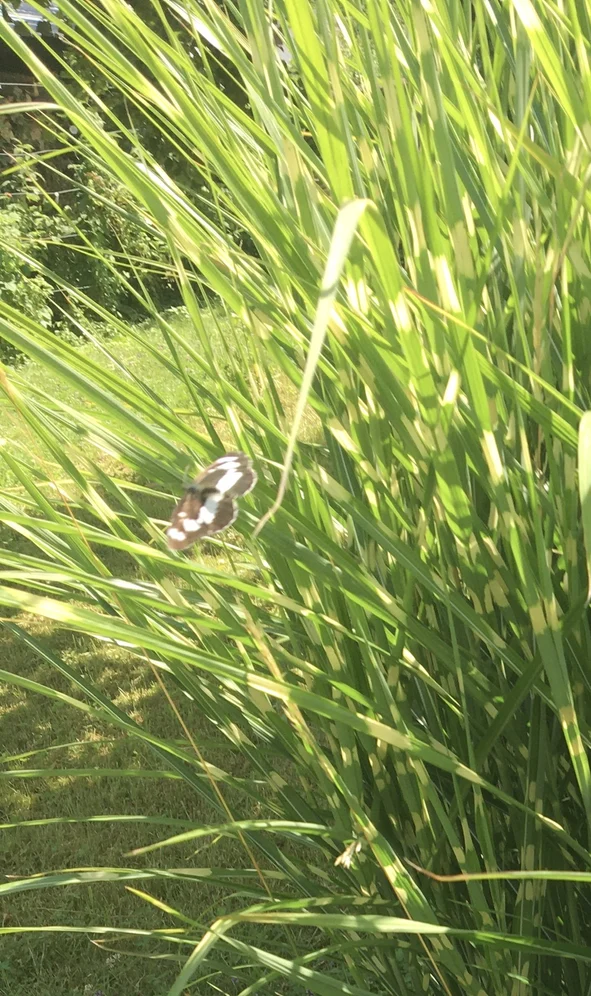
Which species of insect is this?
Neptis rivularis
